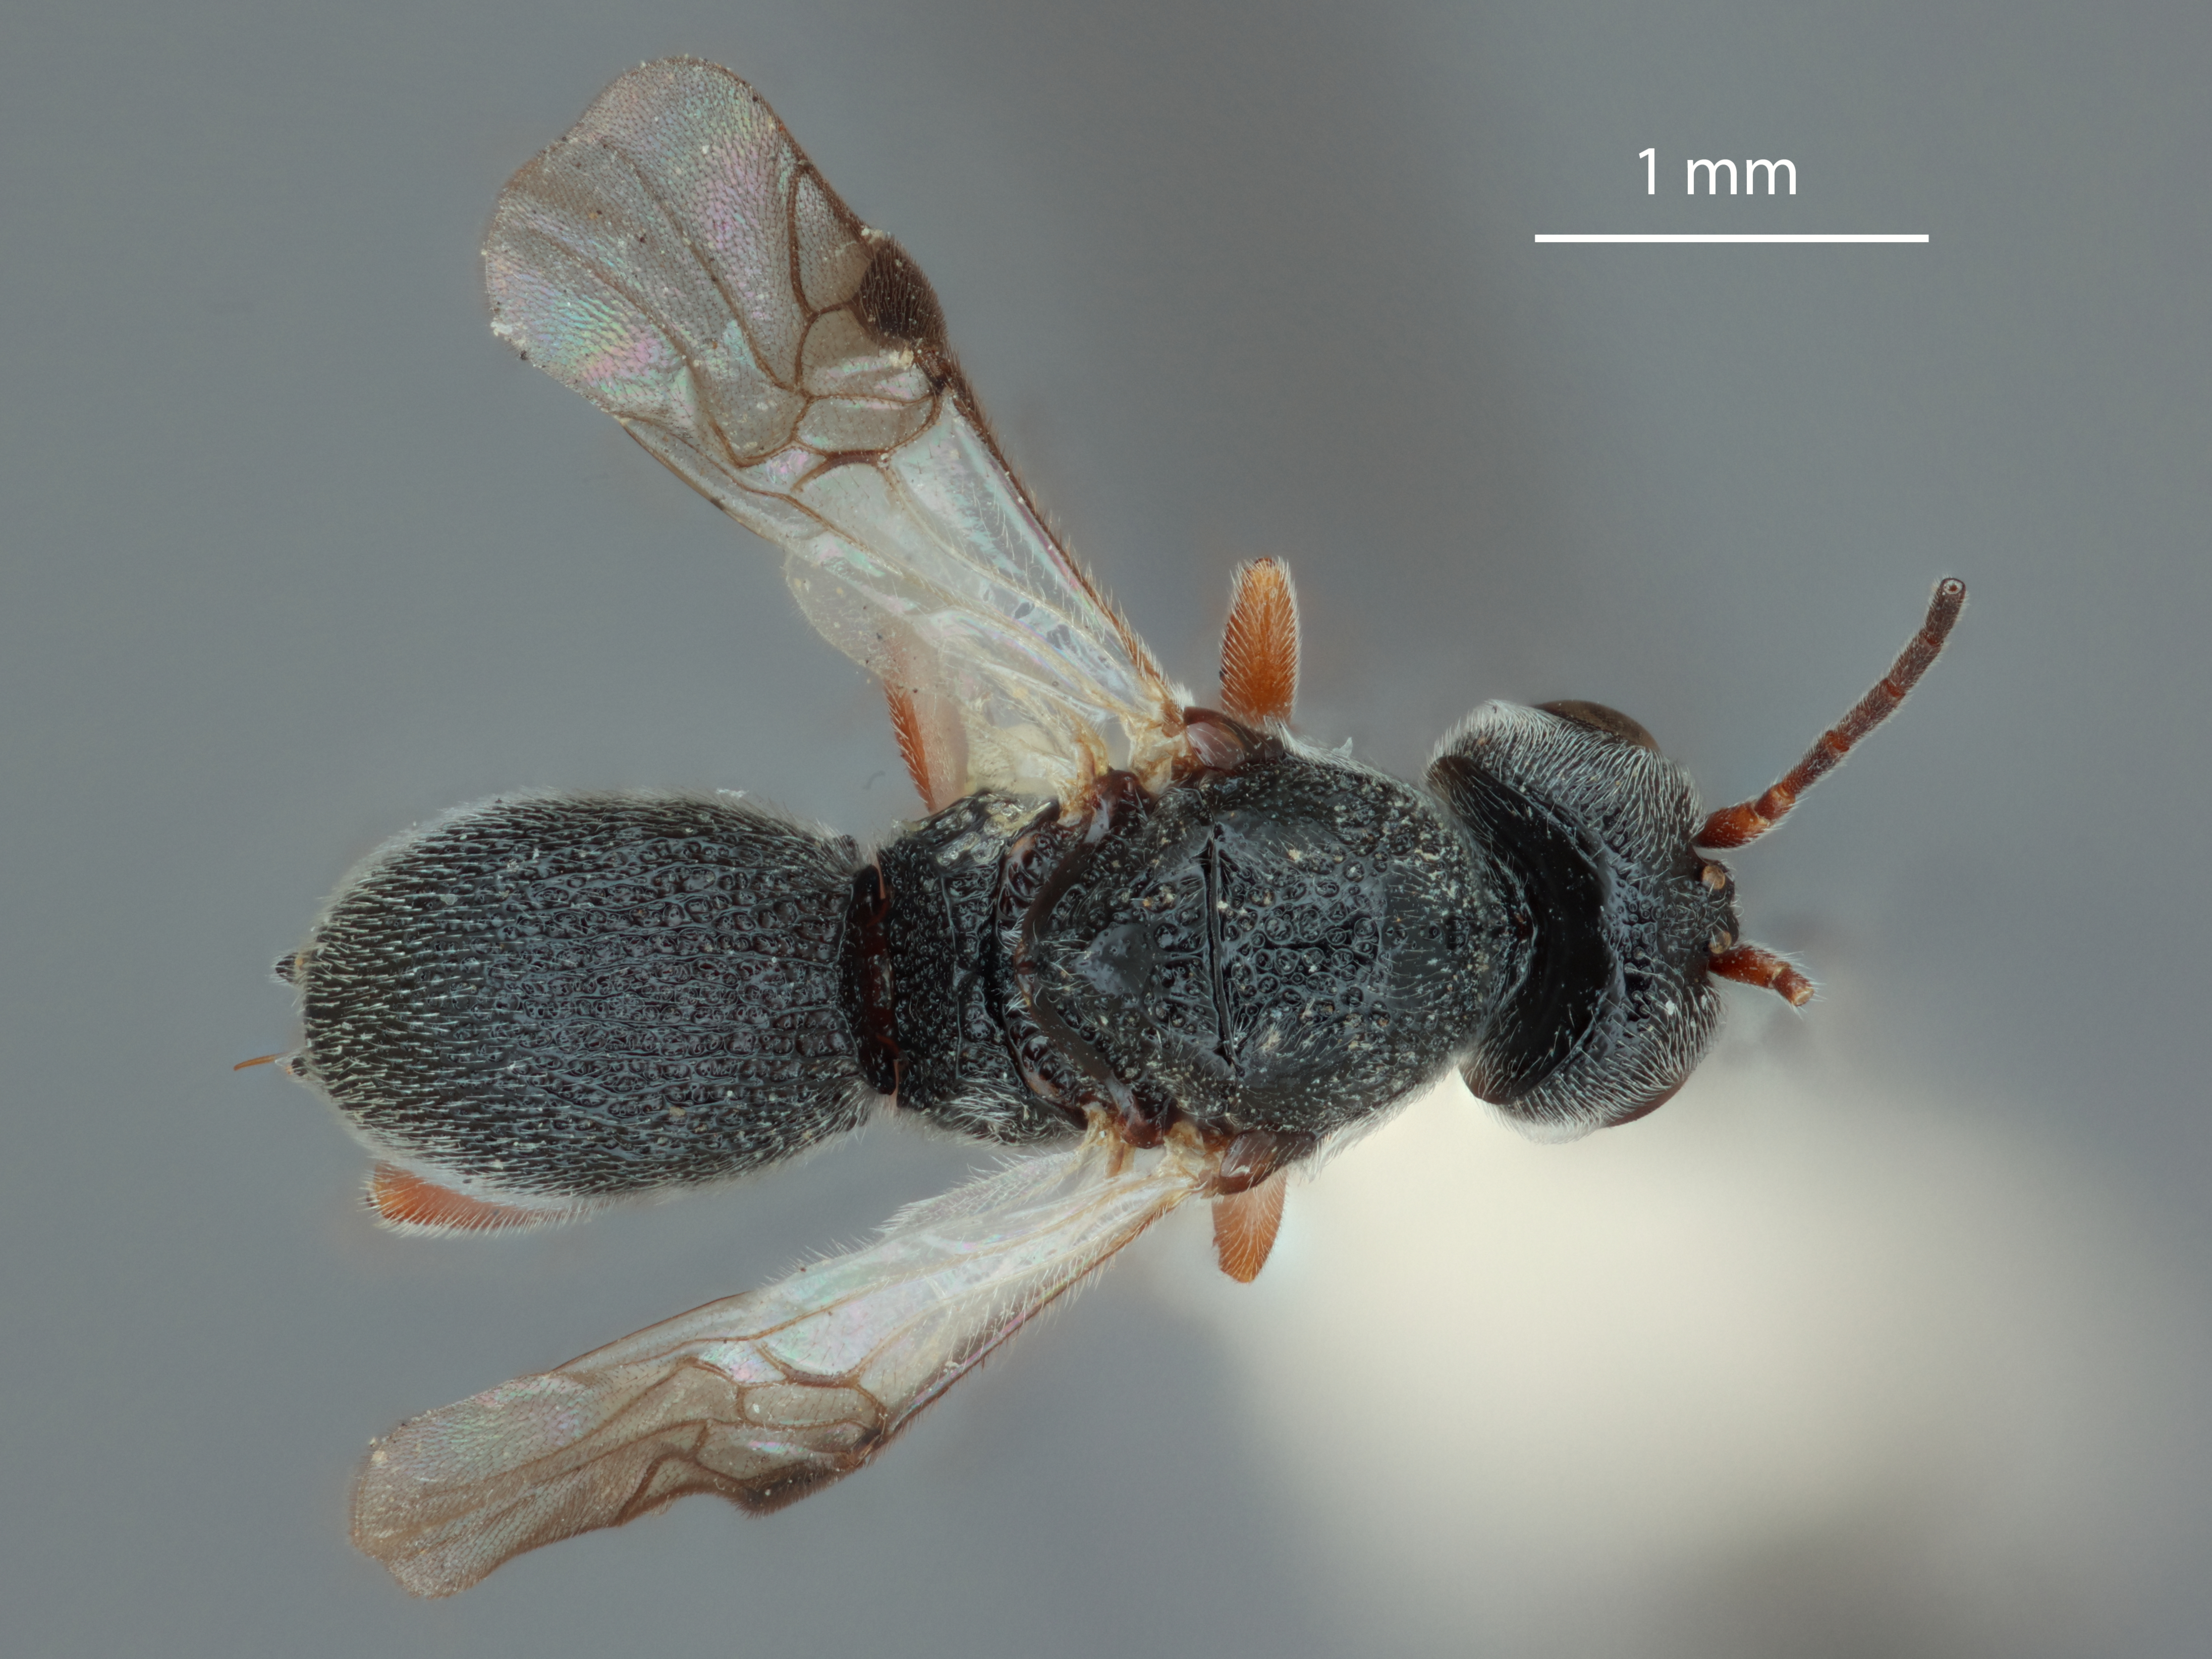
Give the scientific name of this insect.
Urosigalphus islandicus
